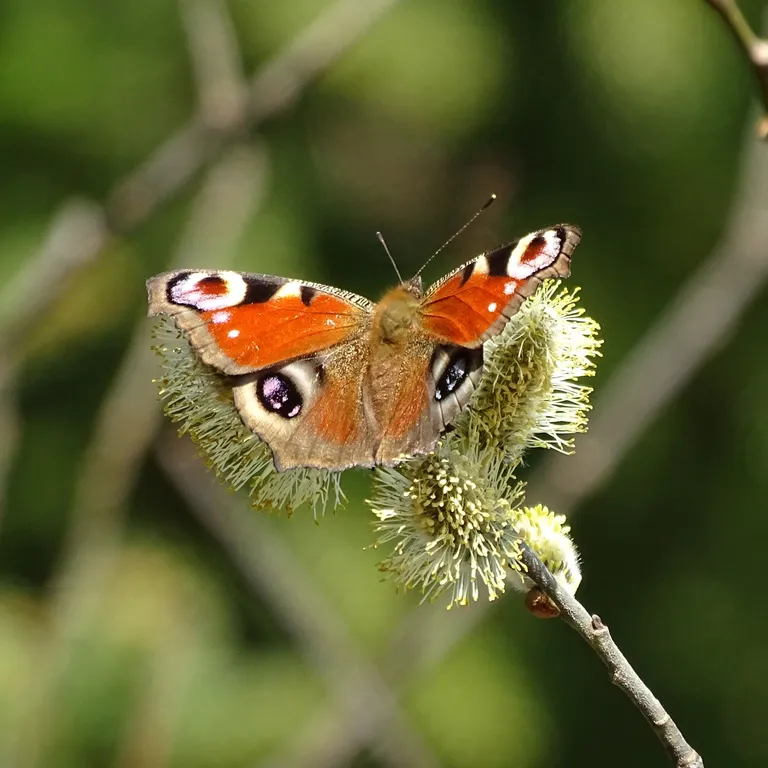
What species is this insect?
Aglais io
